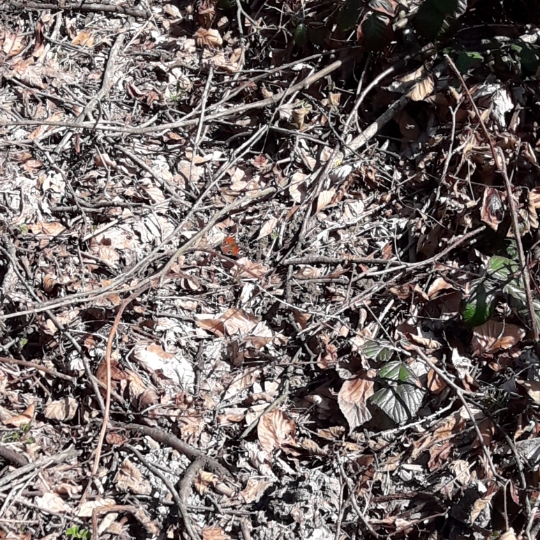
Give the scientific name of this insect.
Aglais io
